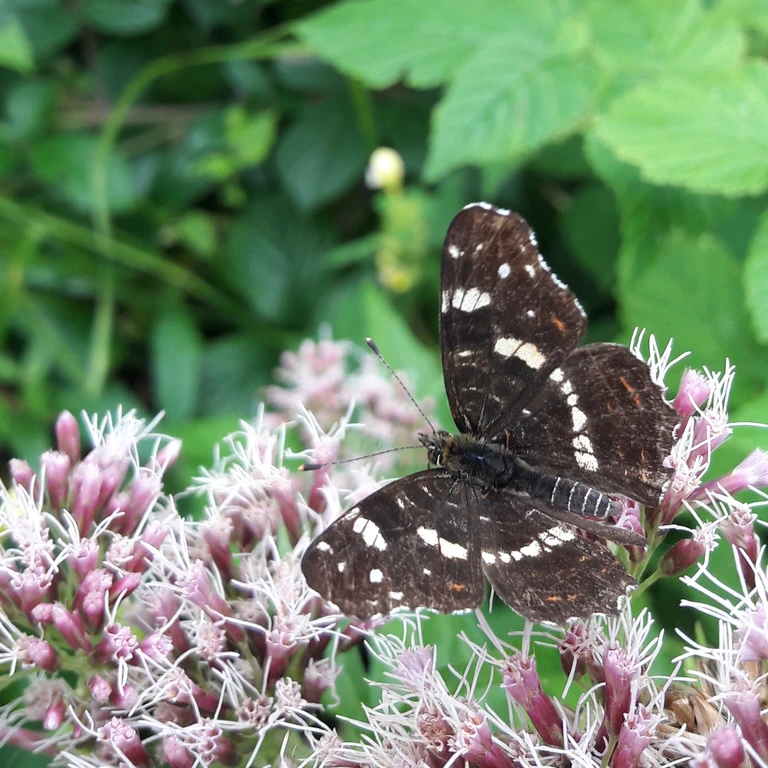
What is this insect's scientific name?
Araschnia levana
